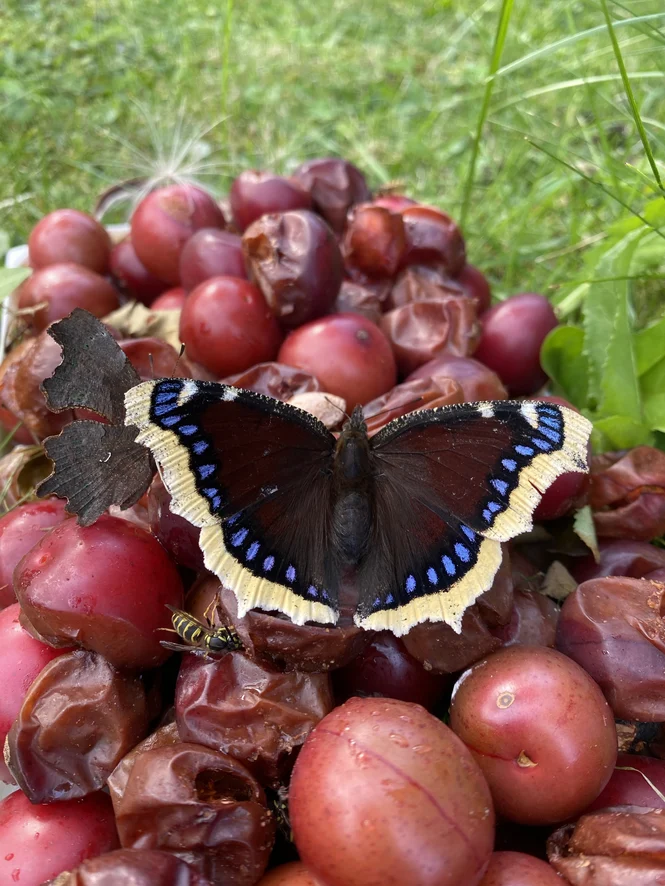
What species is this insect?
Nymphalis antiopa
